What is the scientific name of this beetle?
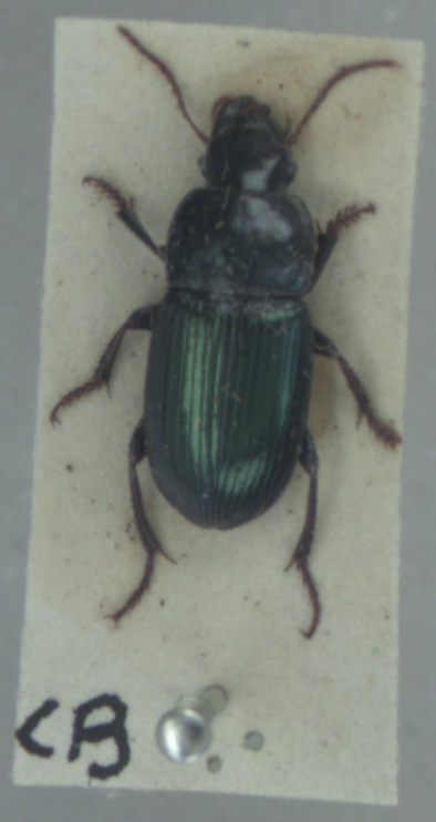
Harpalus rubripes
